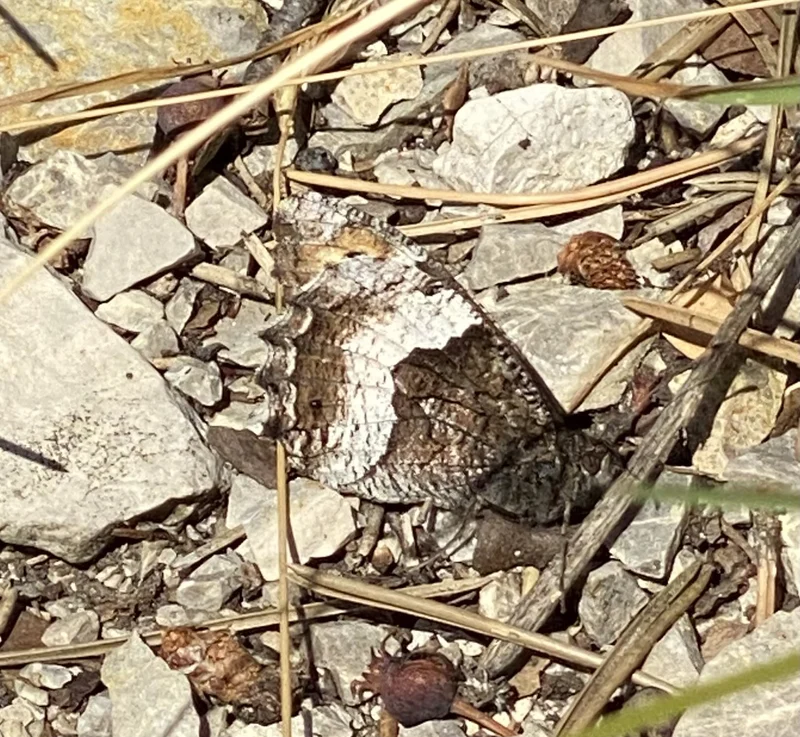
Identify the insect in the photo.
Hipparchia fagi
